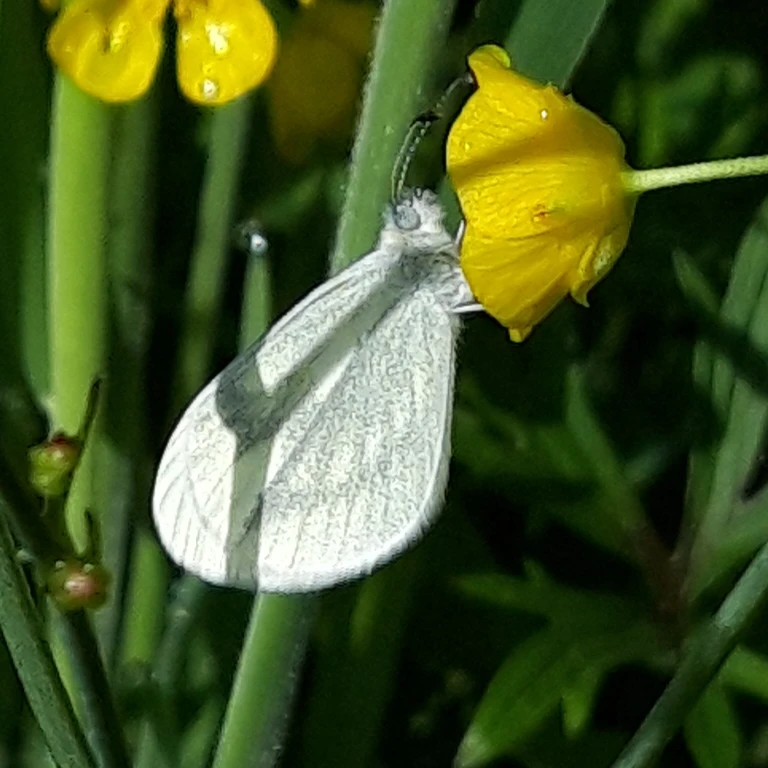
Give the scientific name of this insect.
Leptidea sinapis/juvernica
